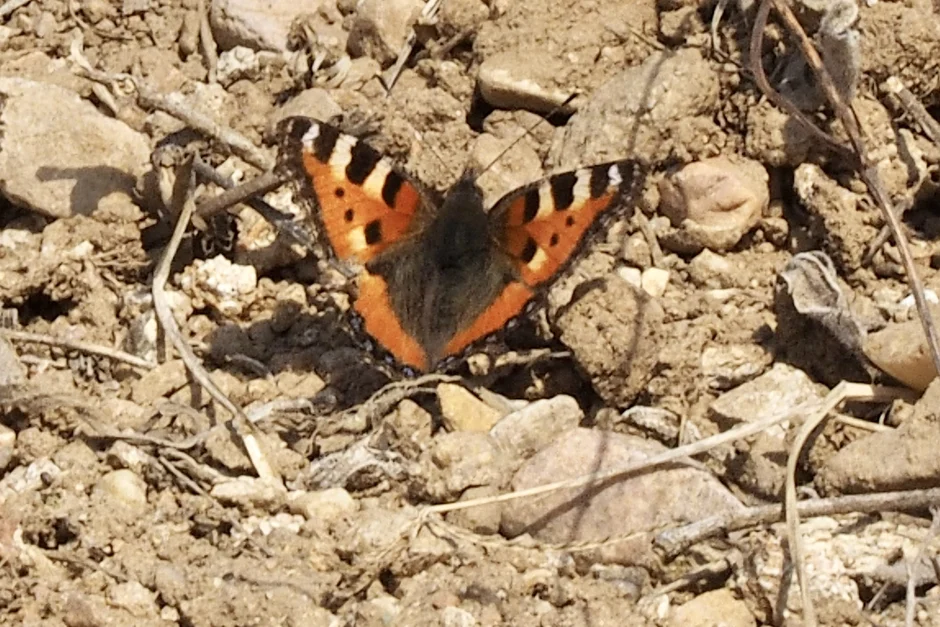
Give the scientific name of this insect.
Aglais urticae
